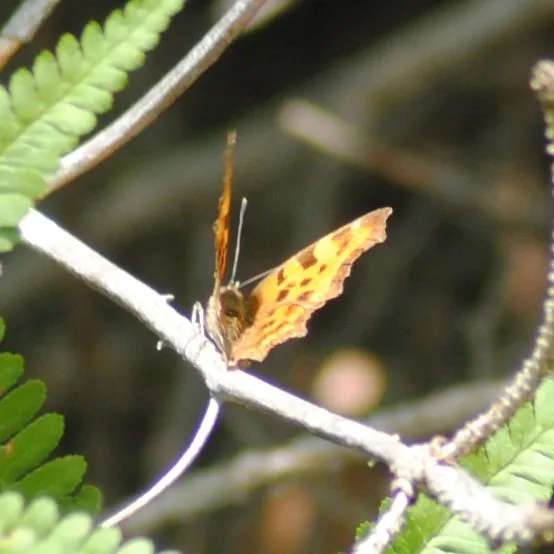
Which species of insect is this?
Polygonia c-album
